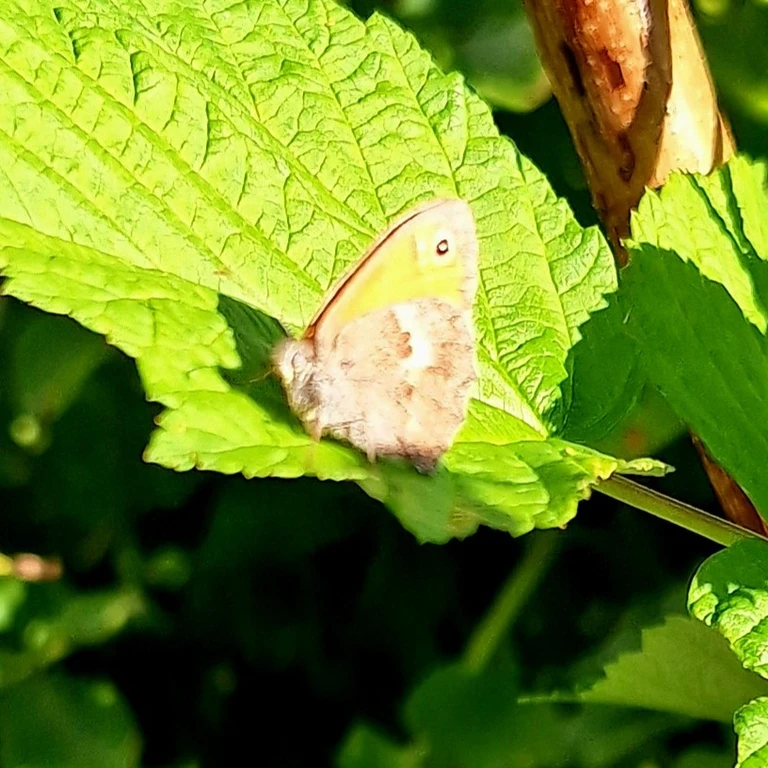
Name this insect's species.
Coenonympha pamphilus
